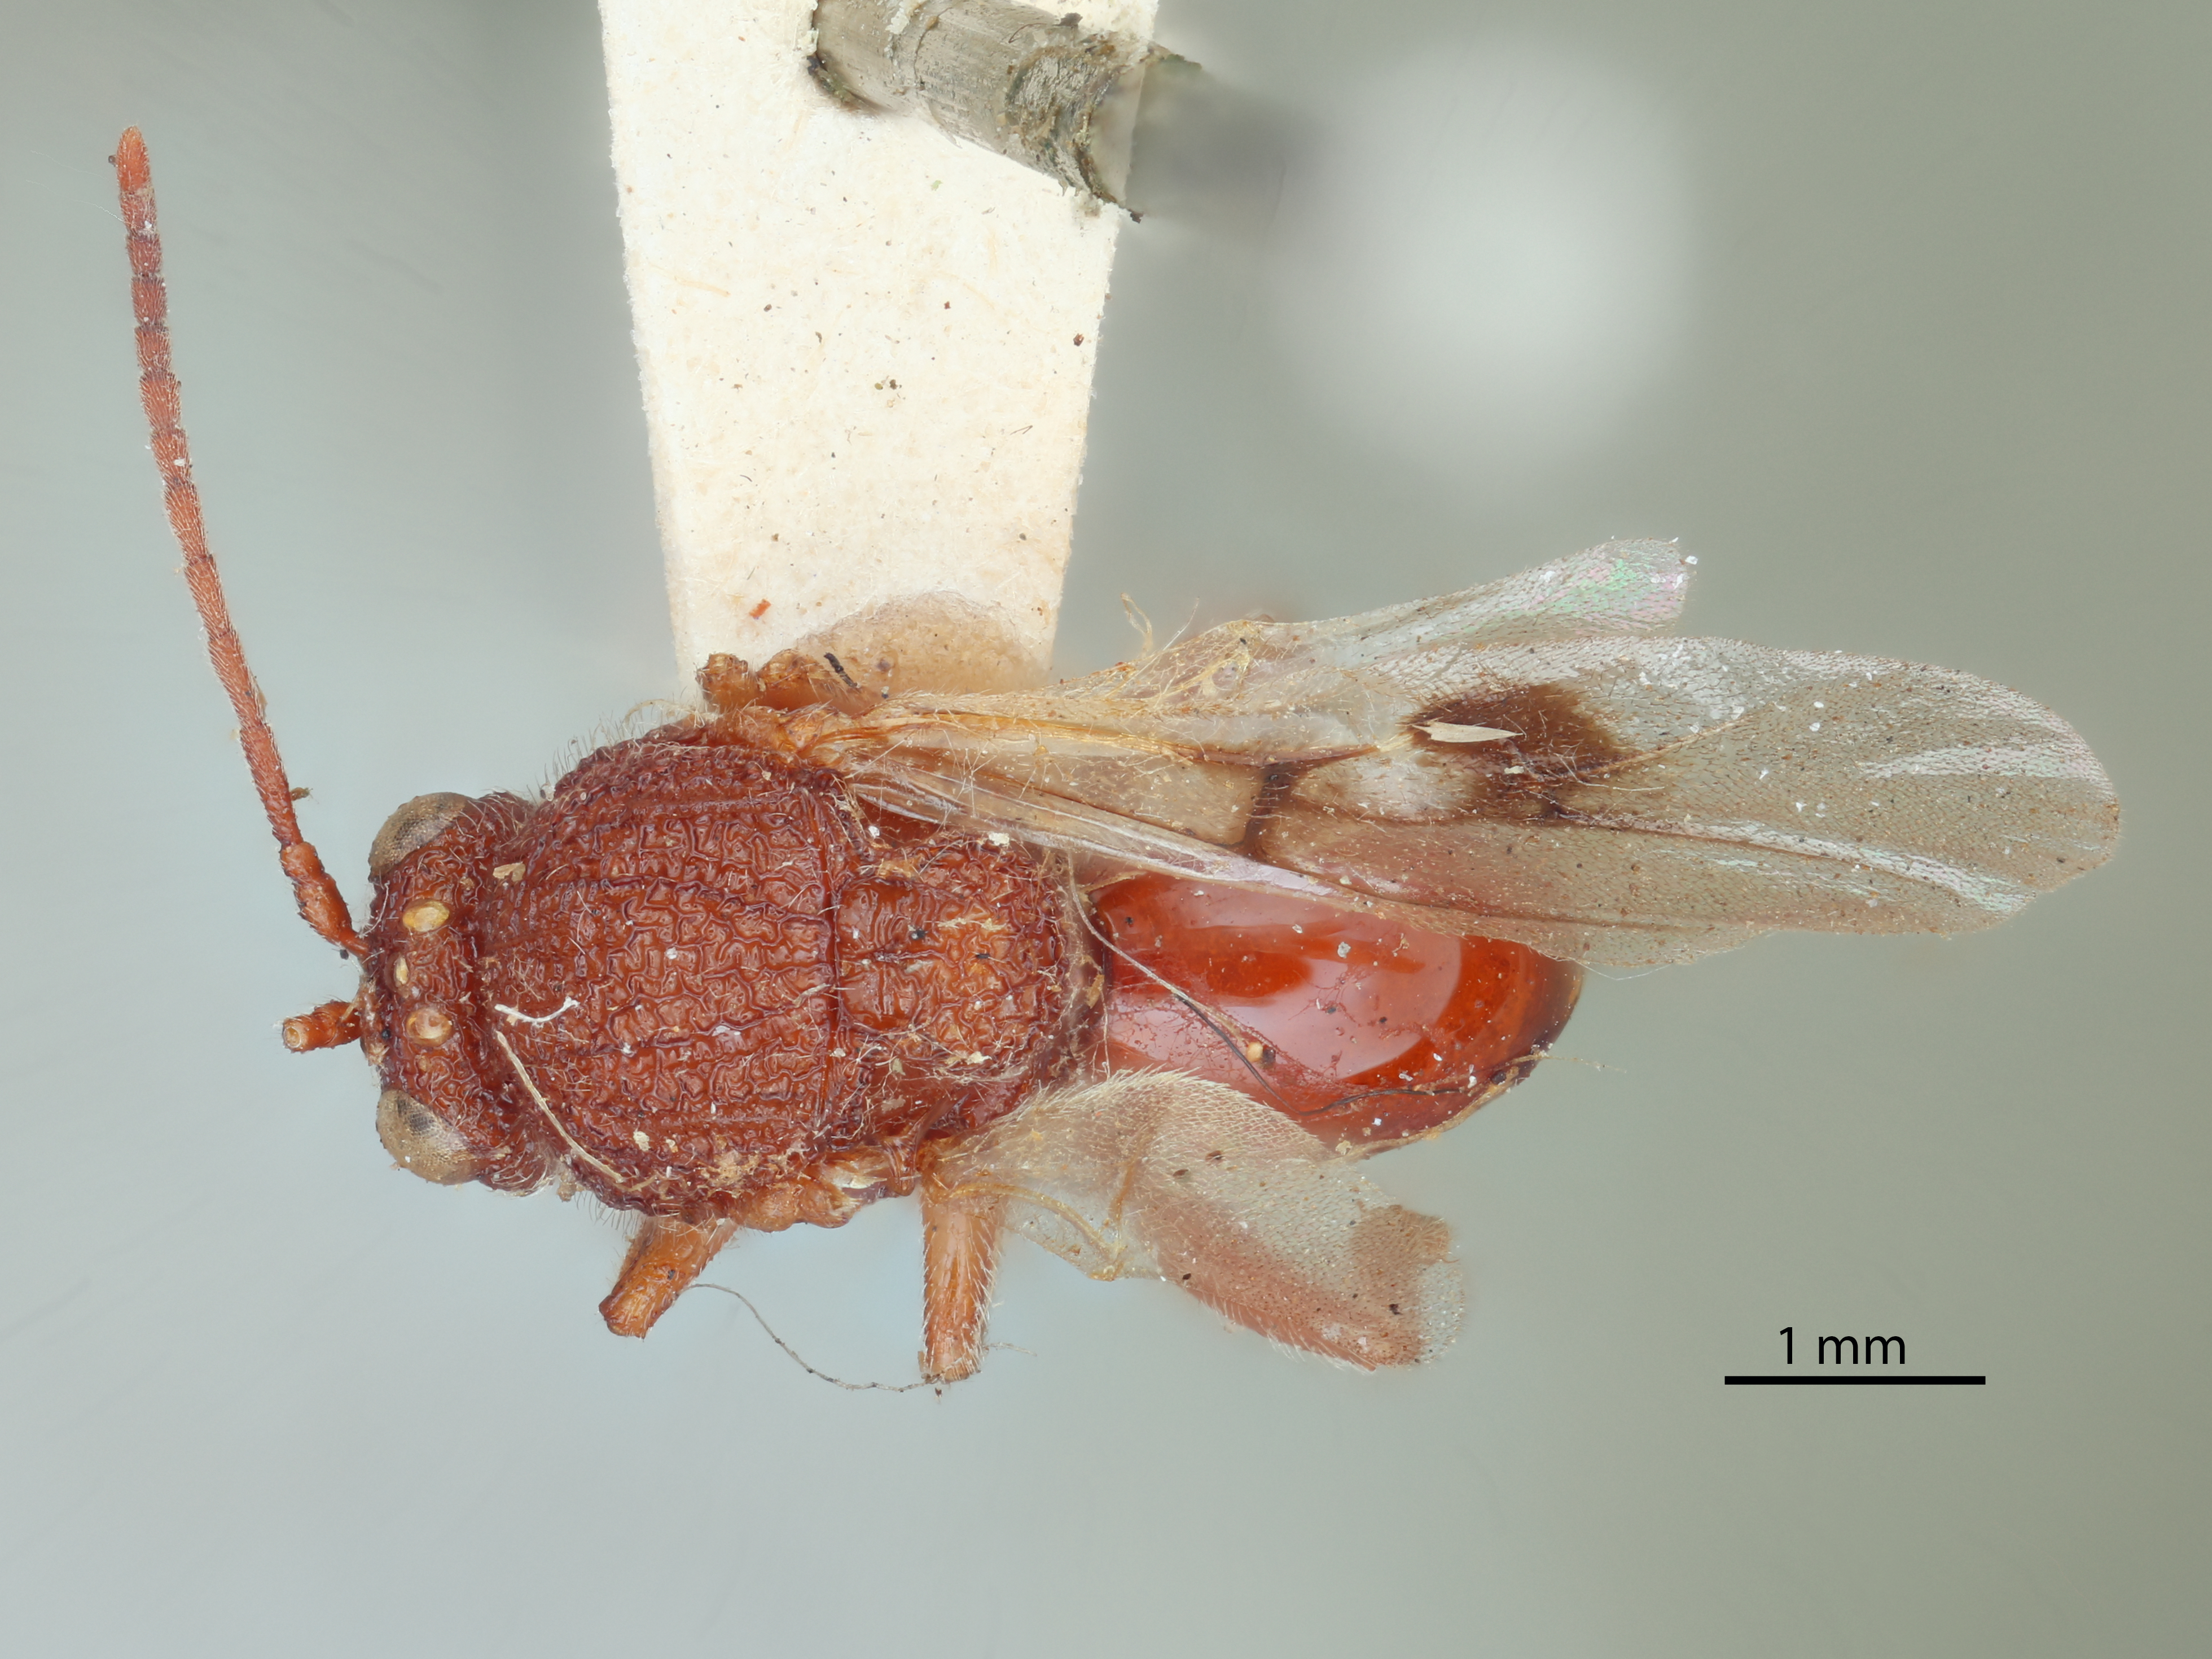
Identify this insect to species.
Cynips quercus
